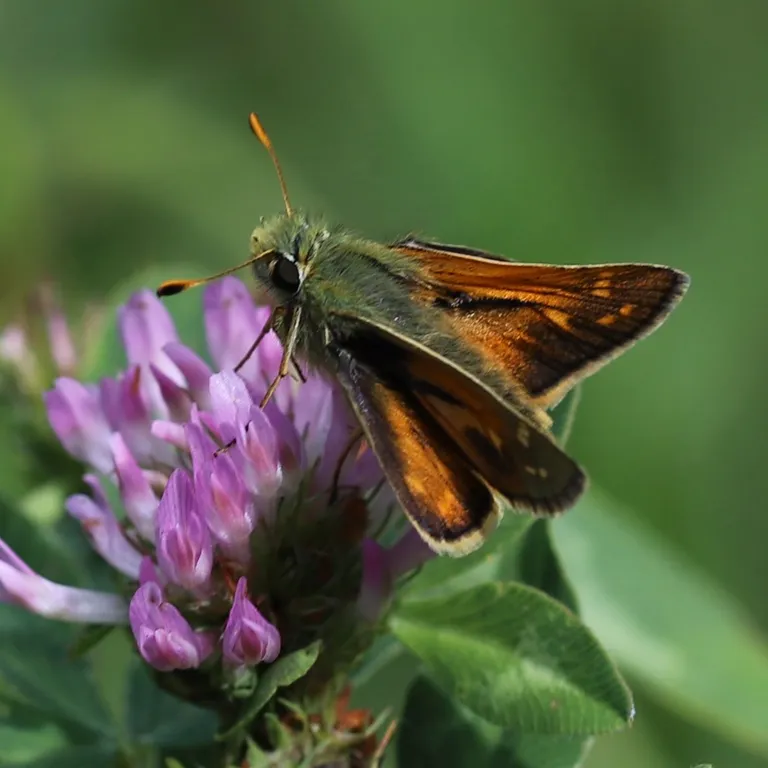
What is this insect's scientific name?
Ochlodes sylvanus (also Ochlodes venata)
